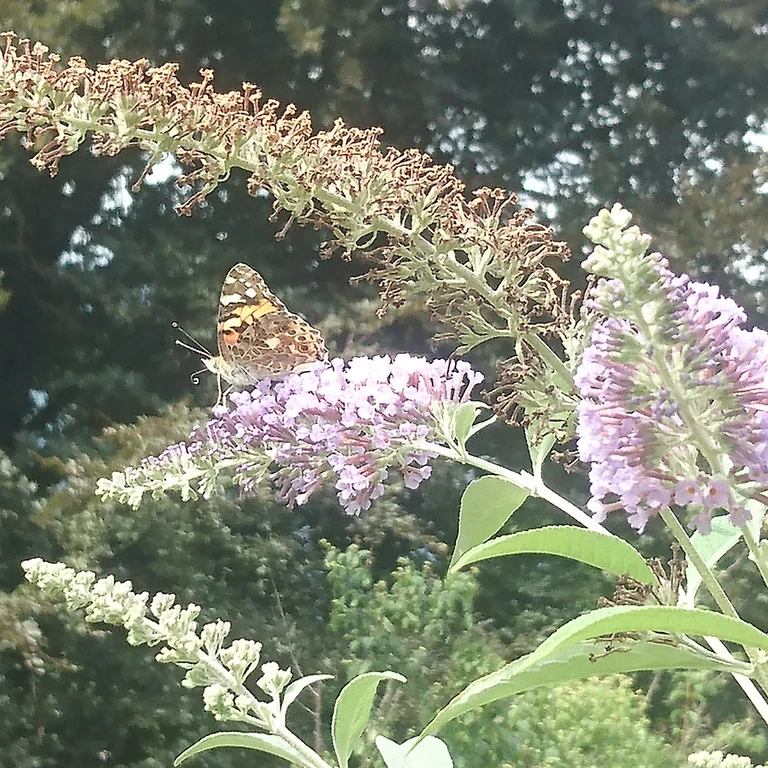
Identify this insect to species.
Vanessa cardui
